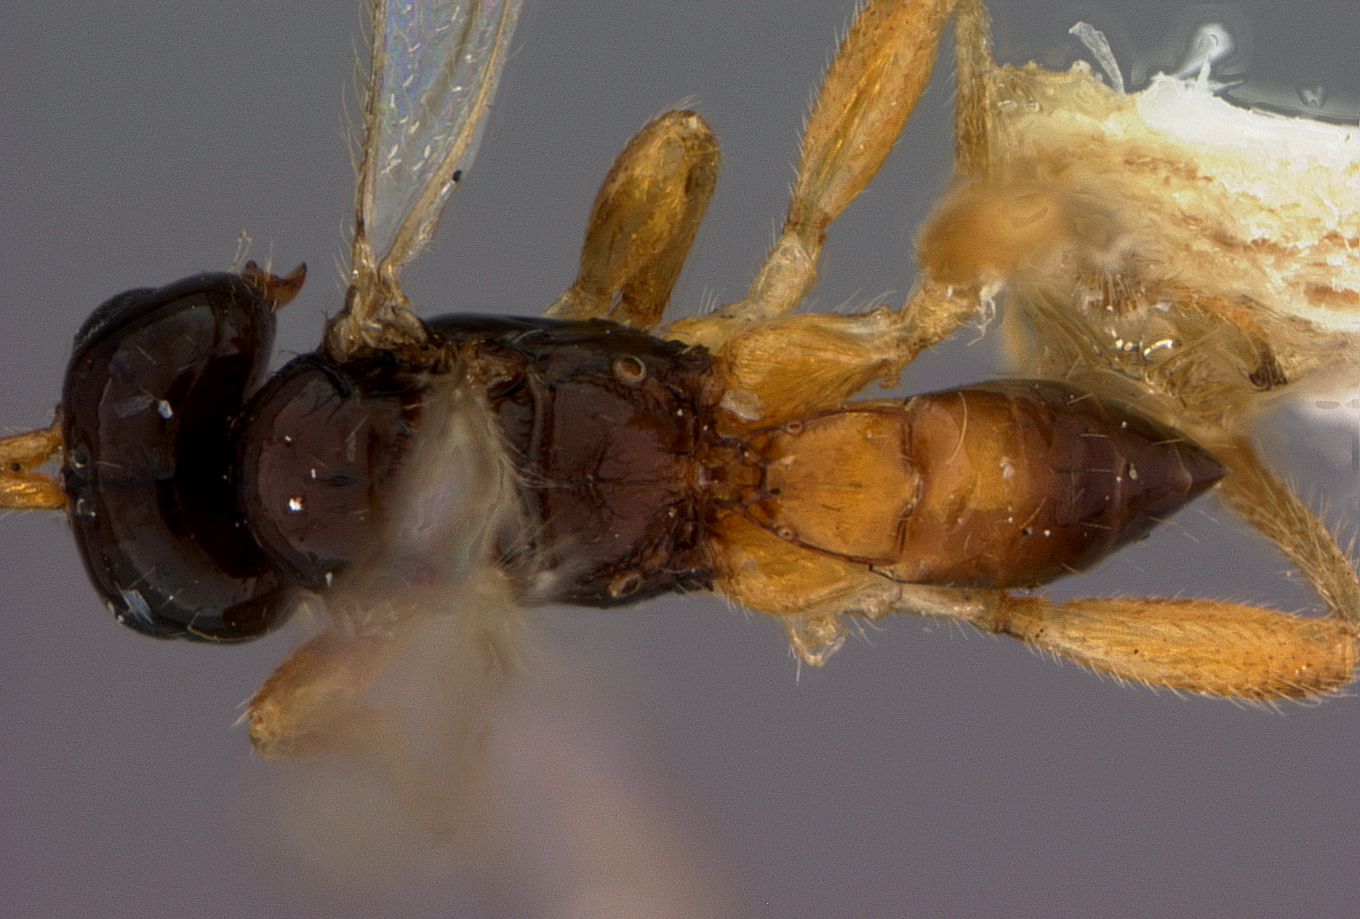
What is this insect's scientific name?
Aspilota dreisbachi
